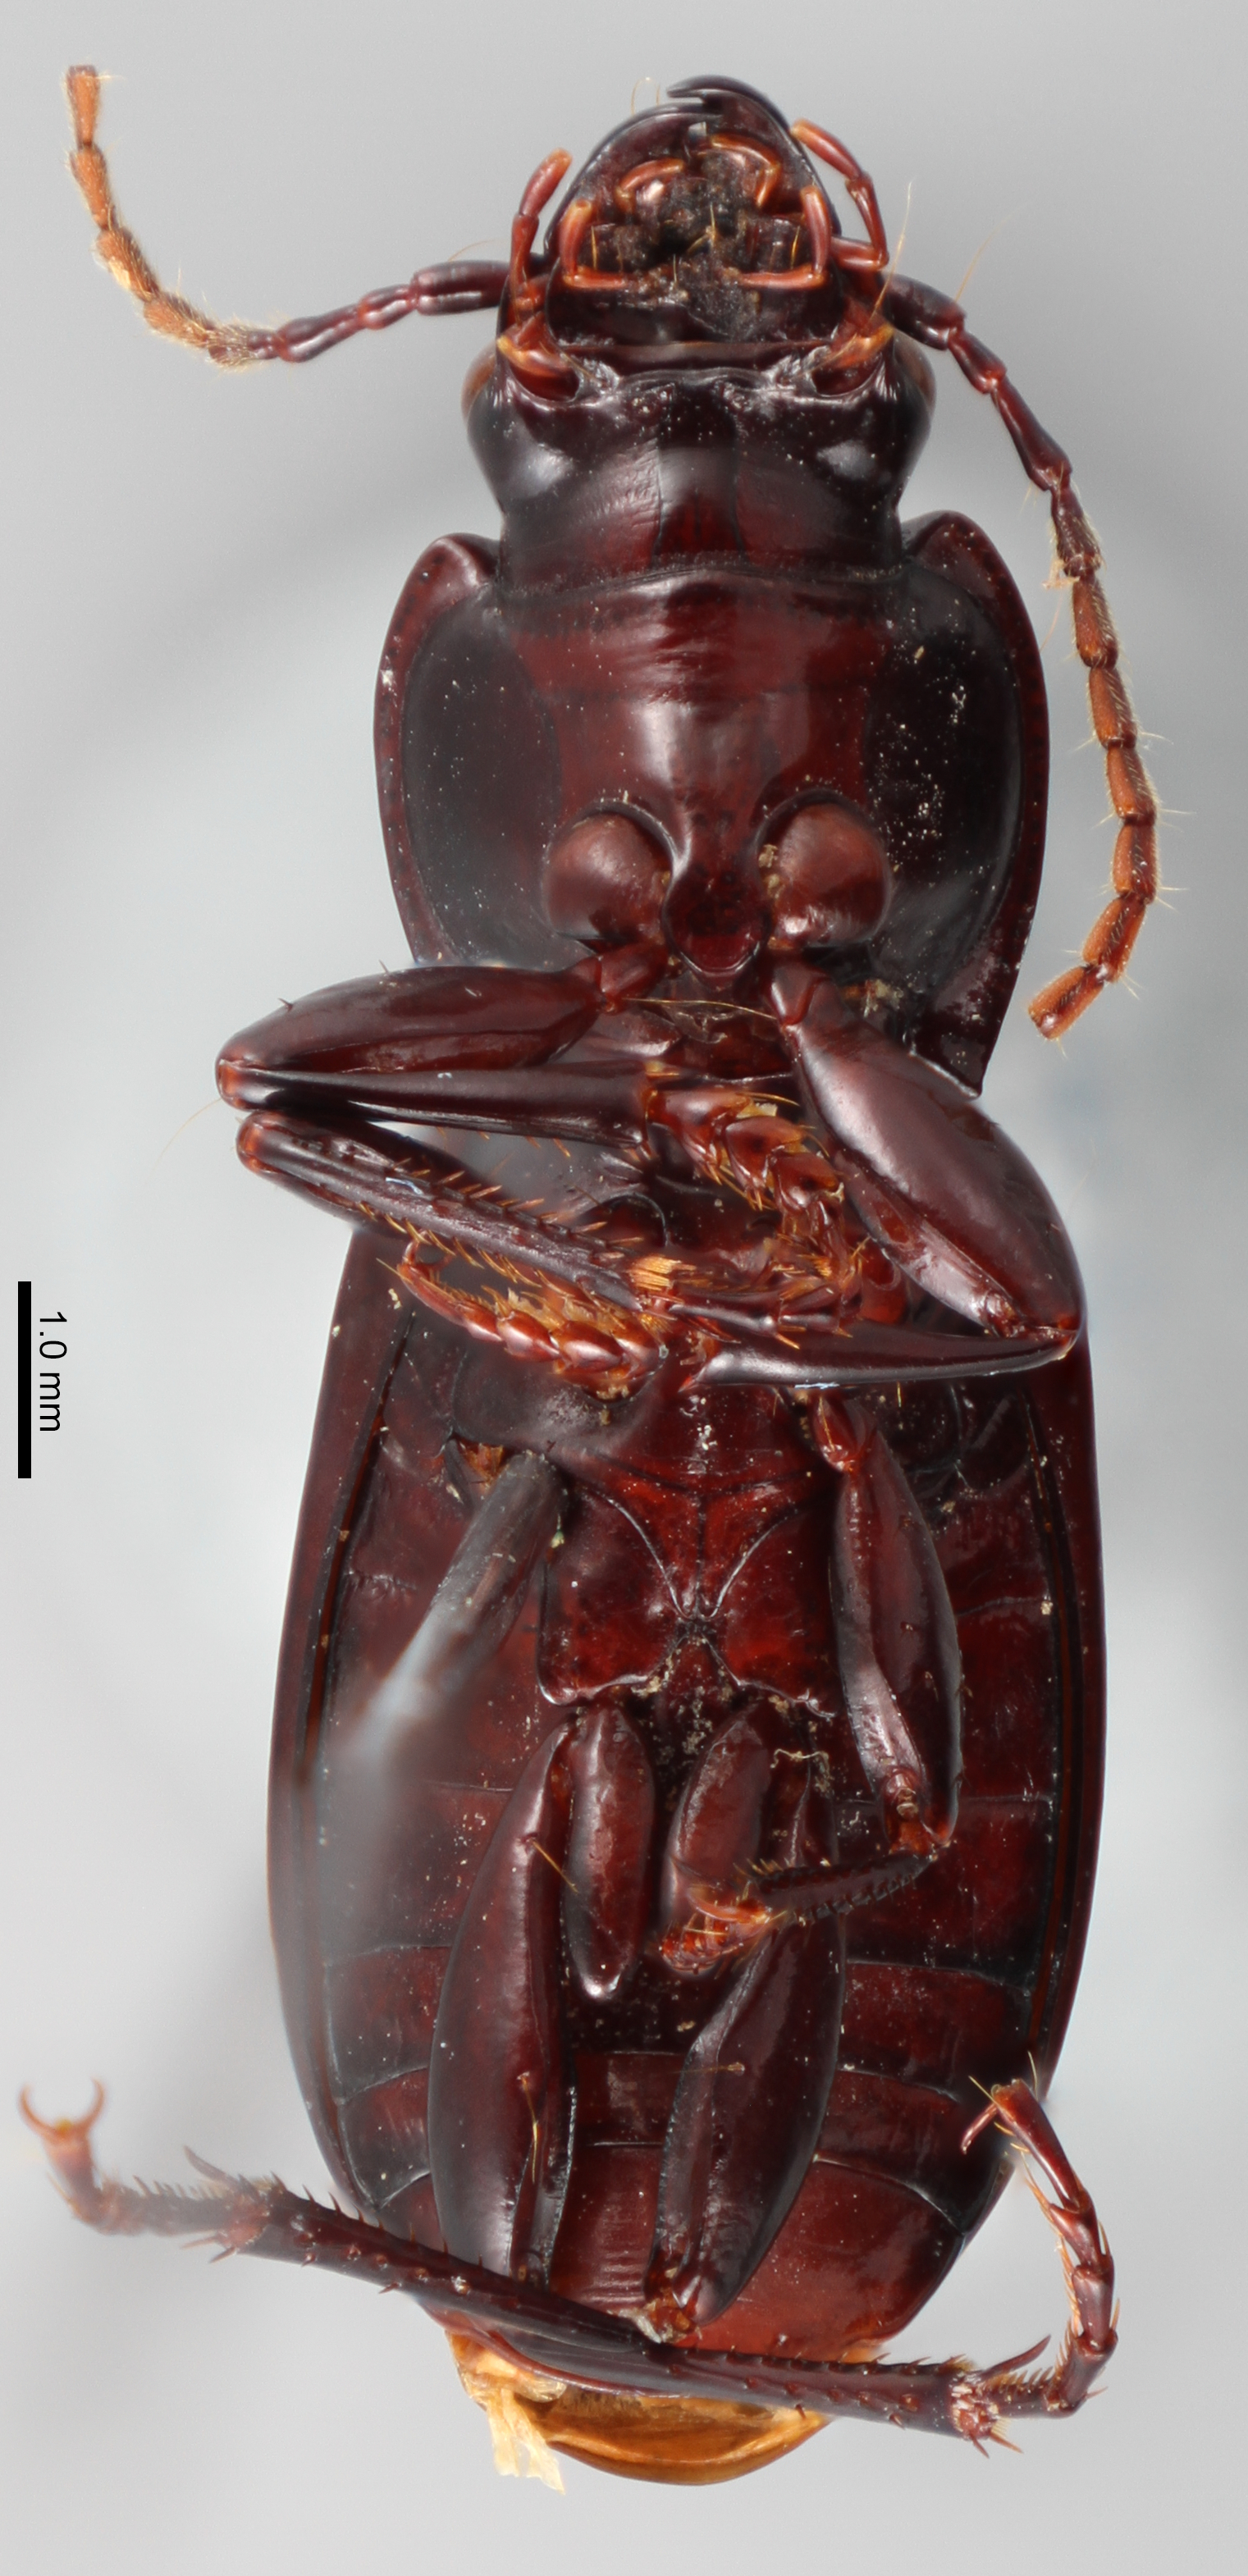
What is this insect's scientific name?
Pterostichus humboldti
